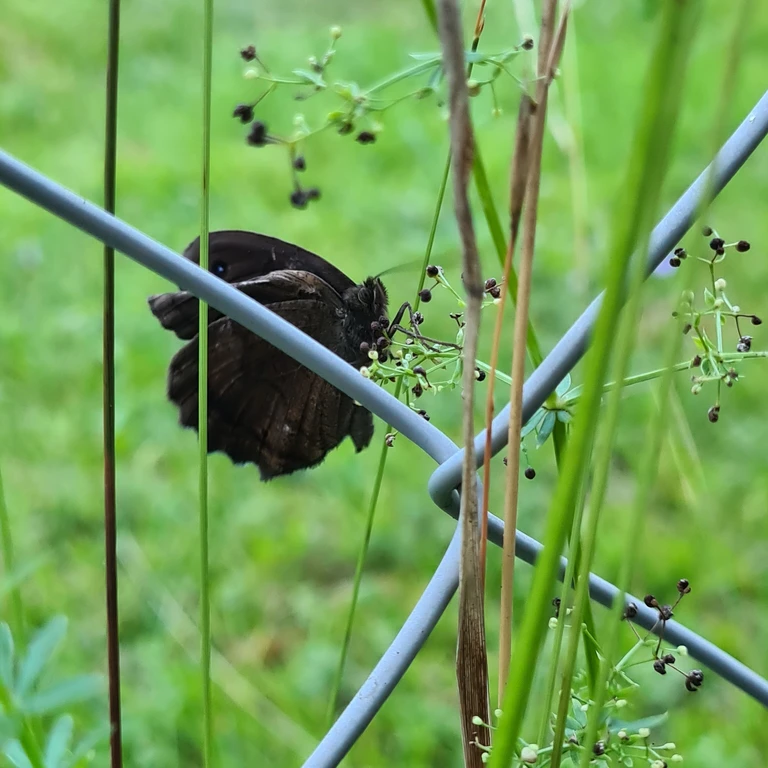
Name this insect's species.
Minois dryas
